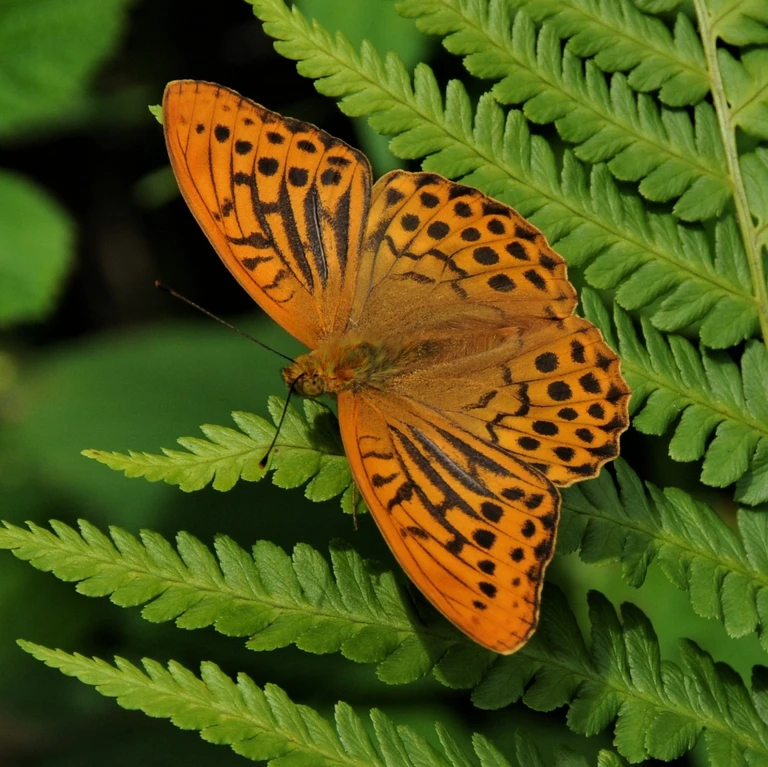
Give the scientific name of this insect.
Argynnis paphia
